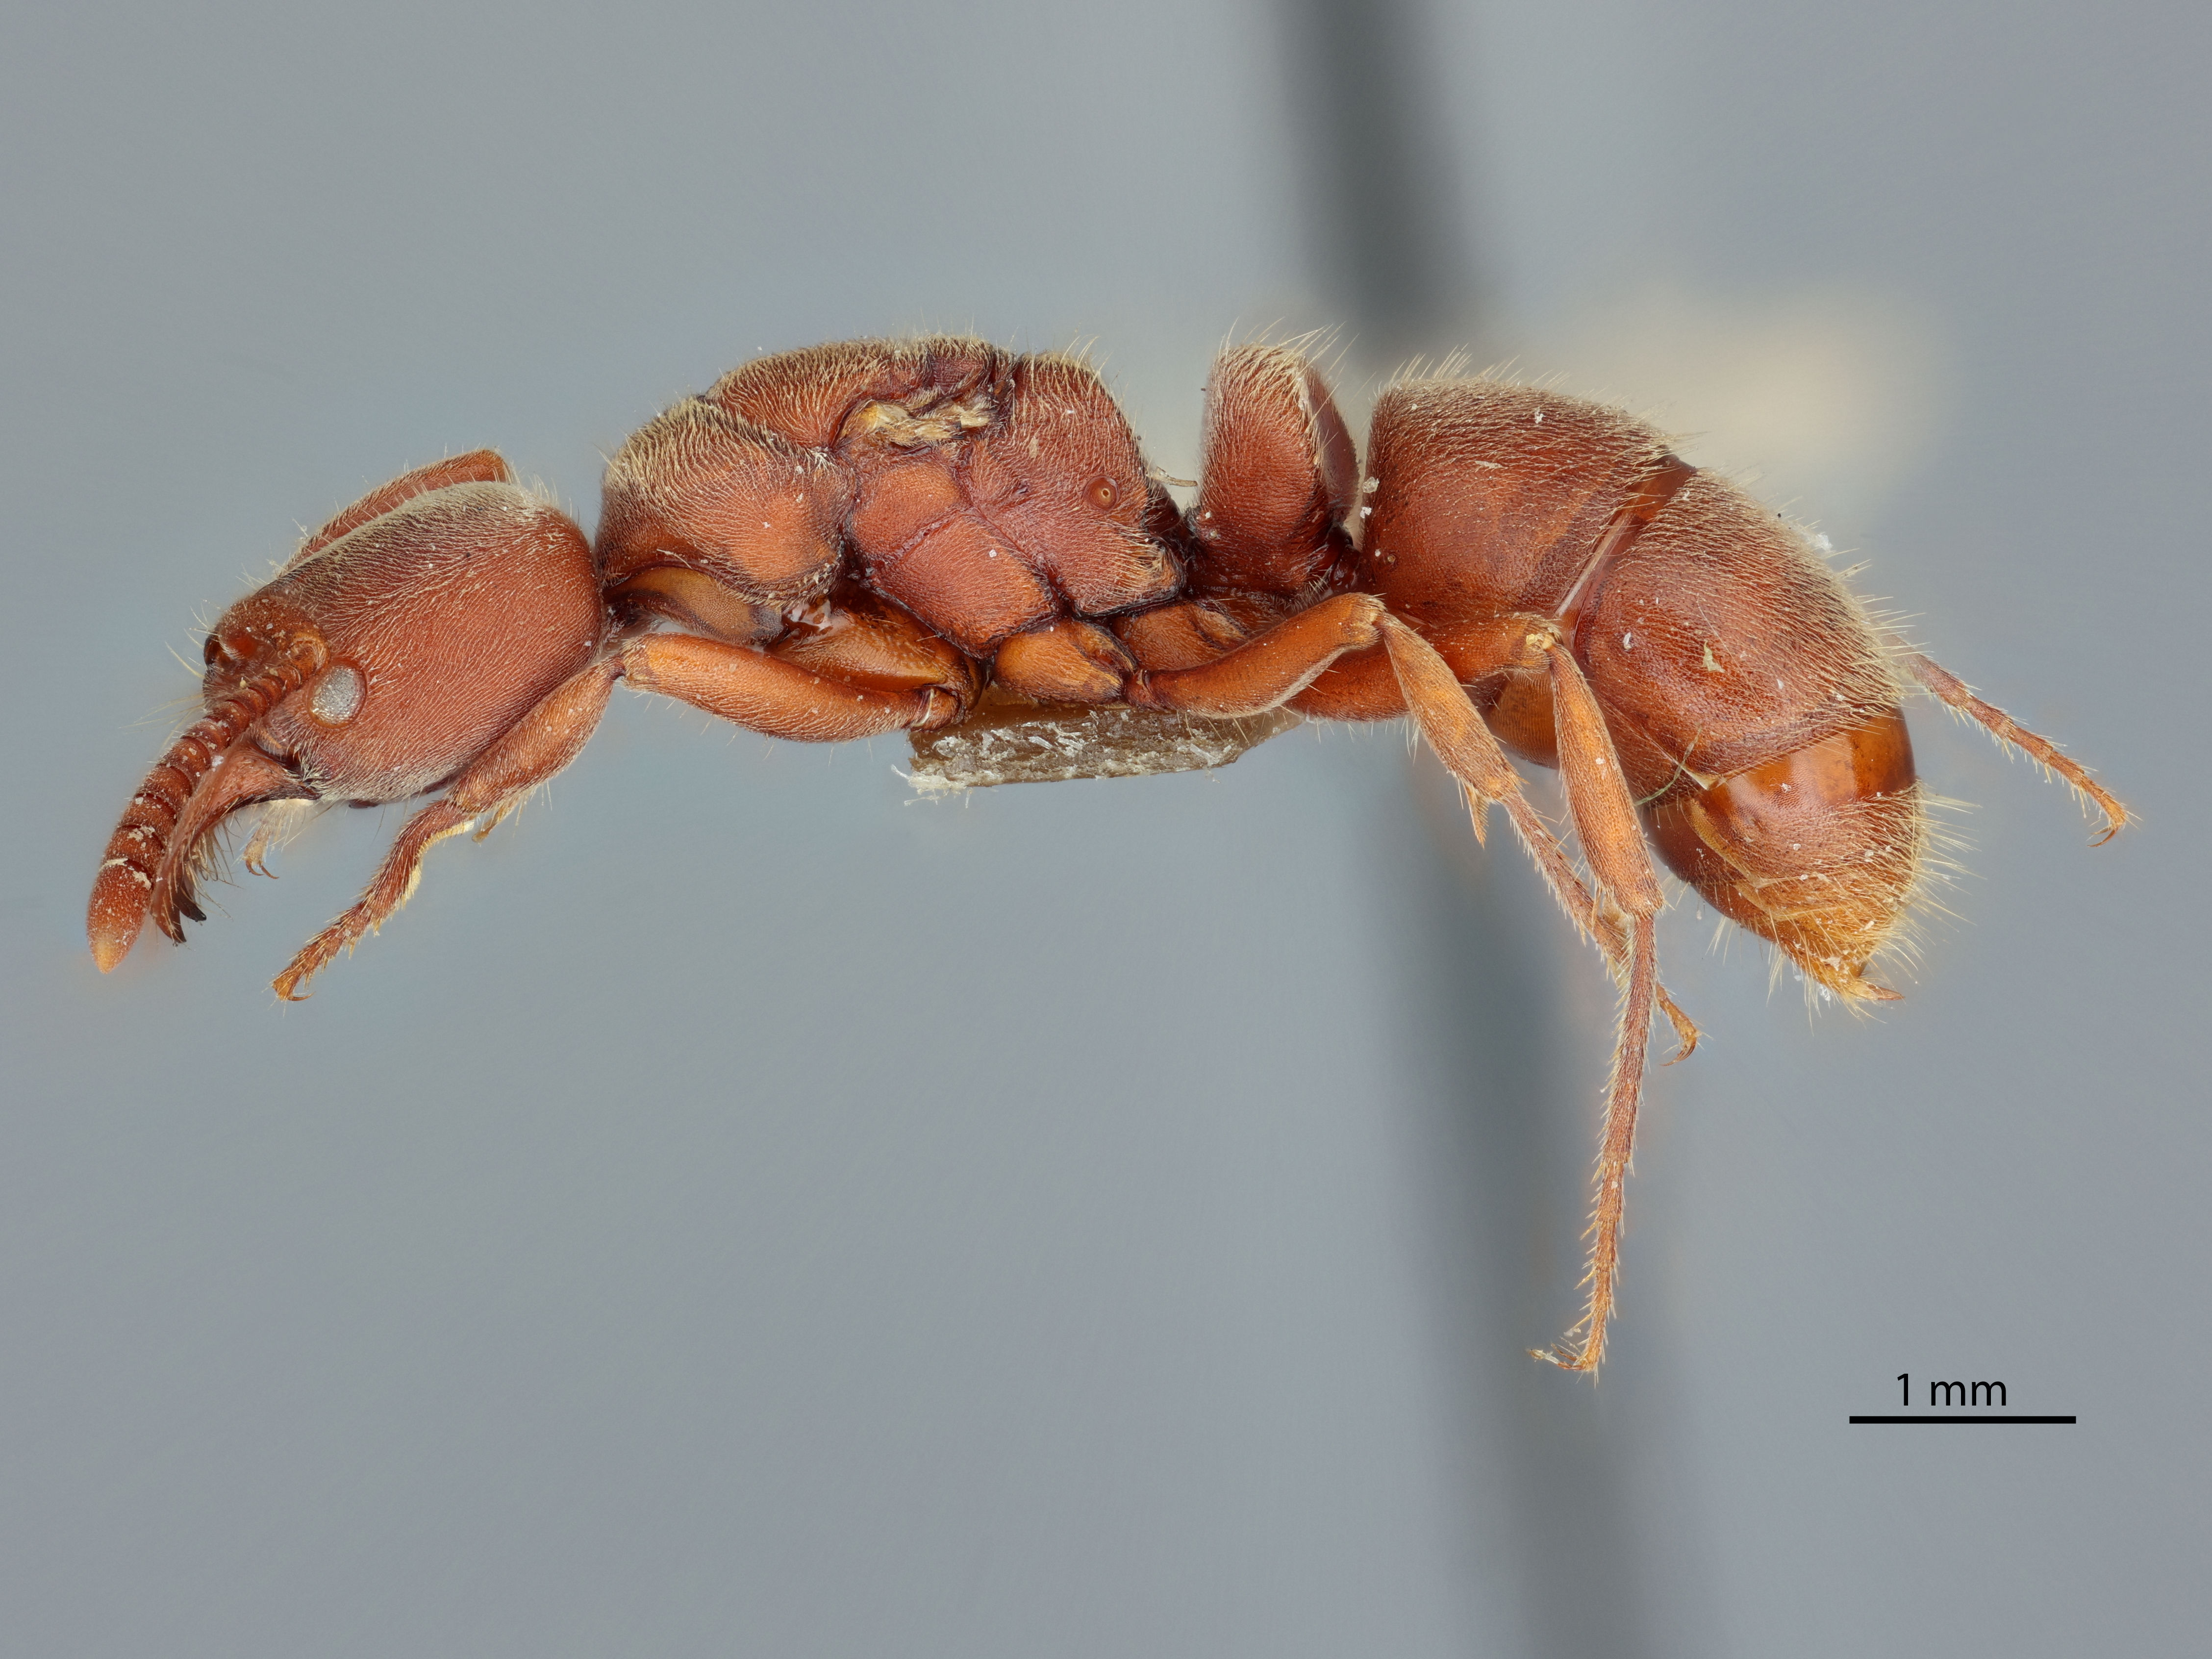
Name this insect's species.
Pachycondyla breviscapa
